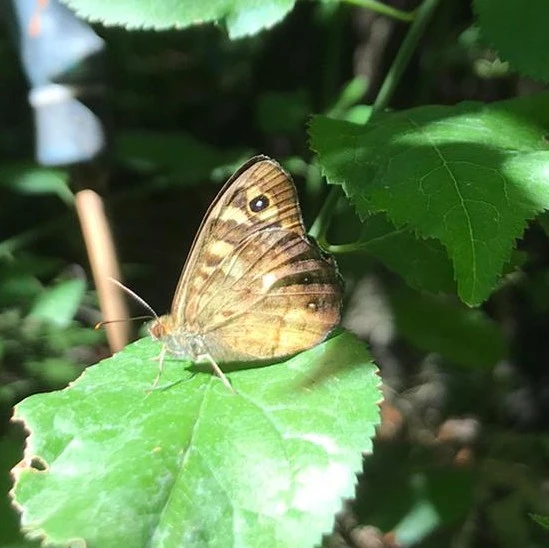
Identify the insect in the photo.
Pararge aegeria
